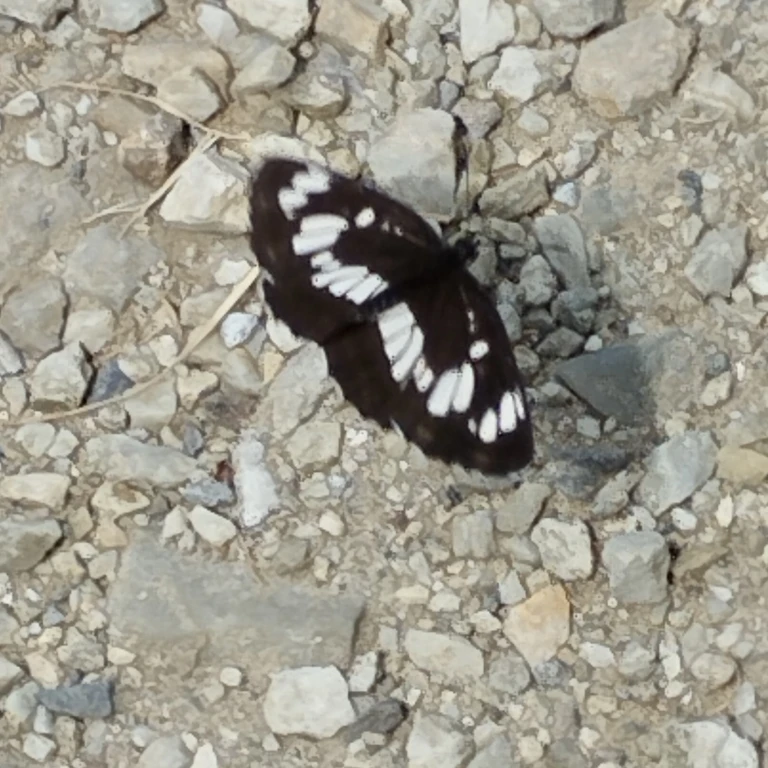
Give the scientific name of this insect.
Neptis rivularis
